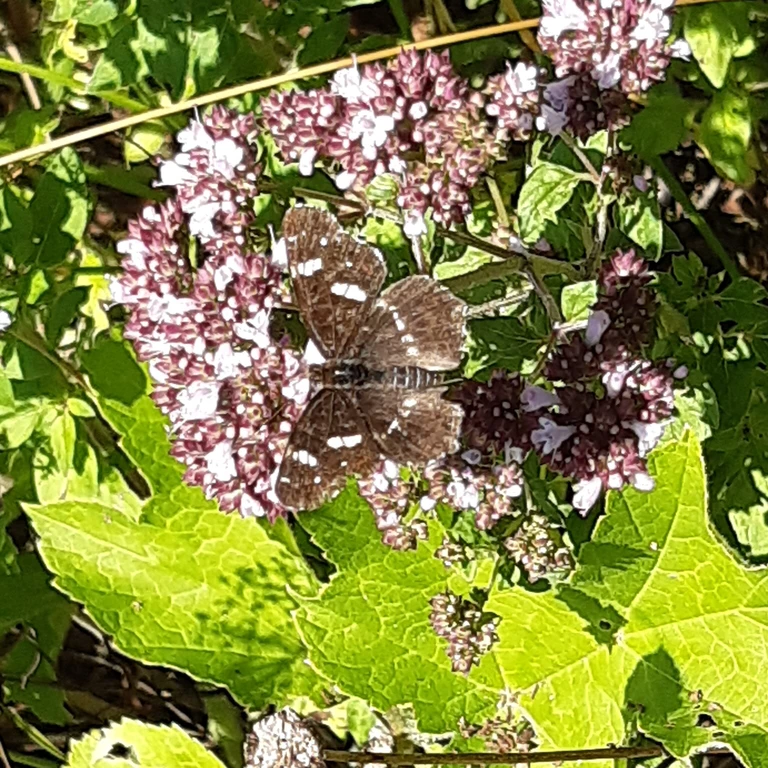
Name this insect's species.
Araschnia levana
